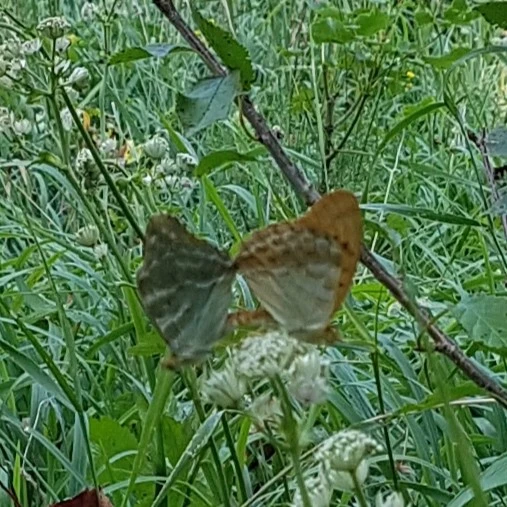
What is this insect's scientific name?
Argynnis paphia
